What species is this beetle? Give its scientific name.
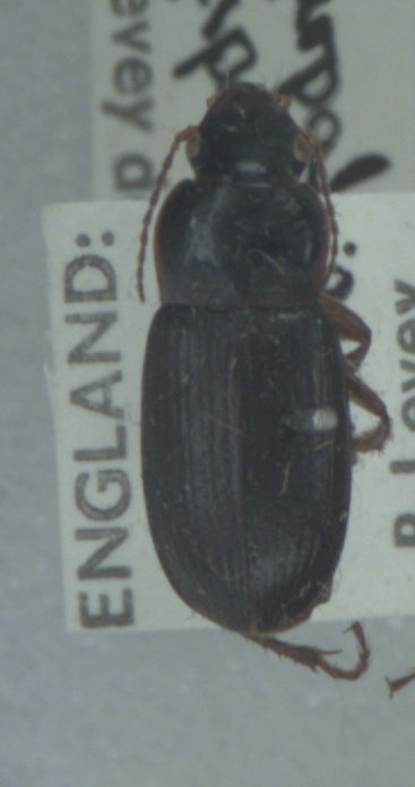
Harpalus rufipes
